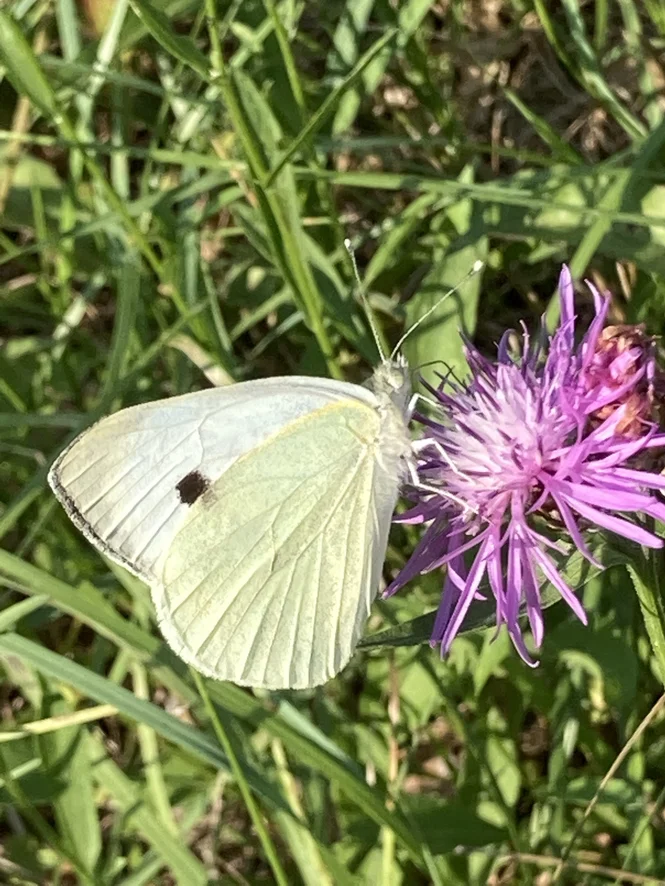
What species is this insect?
Pieris brassicae
